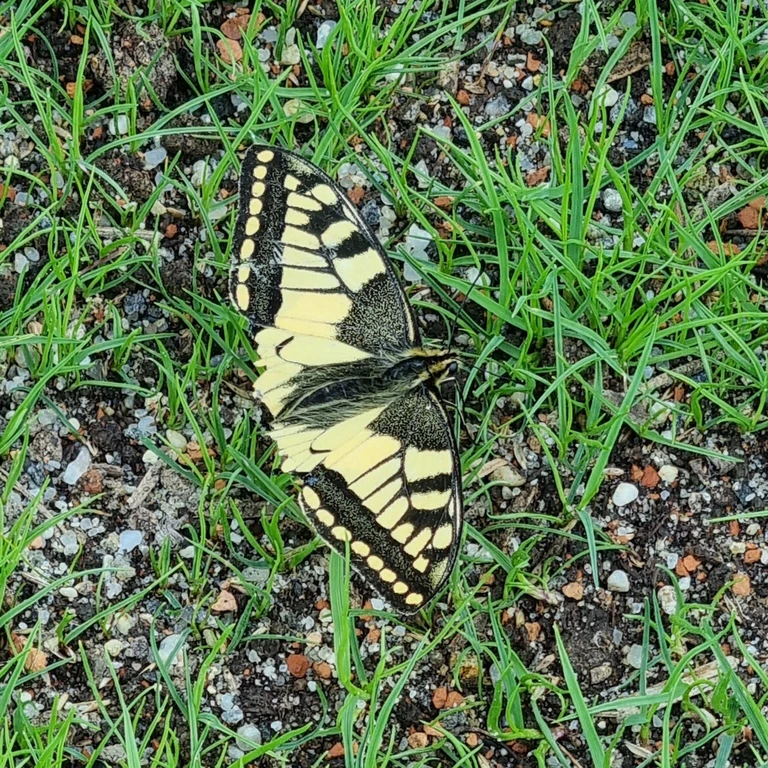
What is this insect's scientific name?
Papilio machaon
